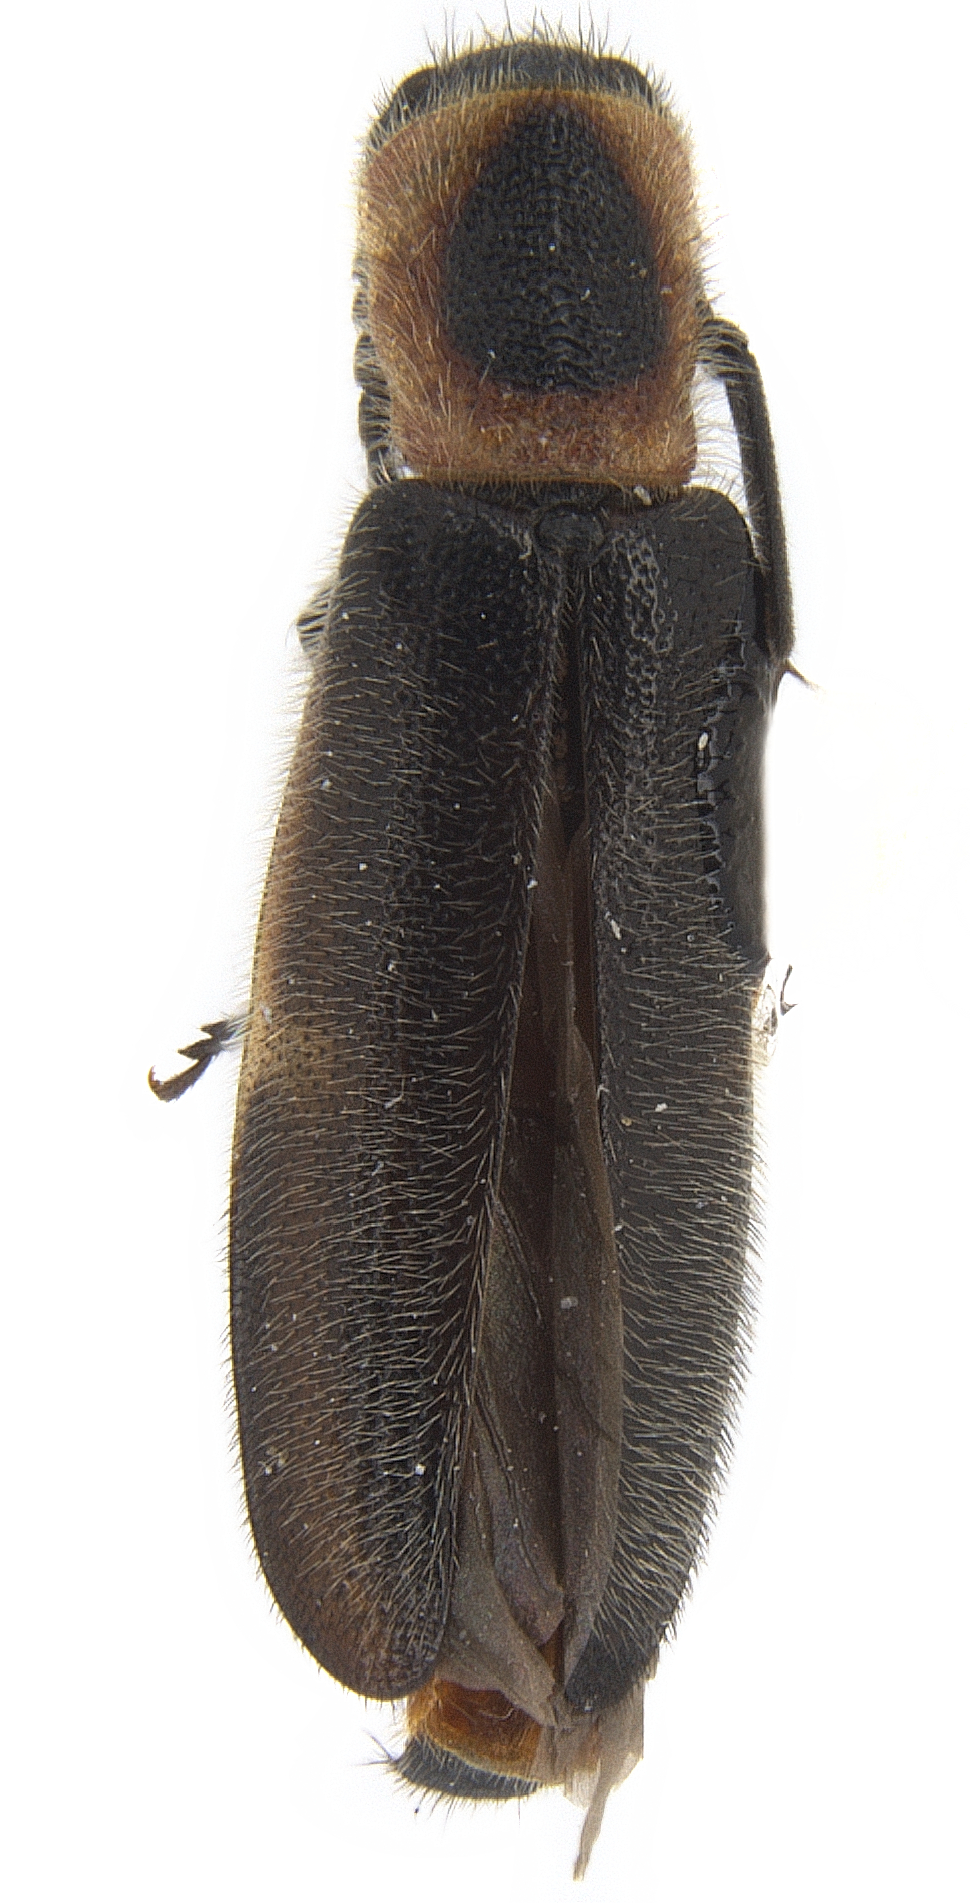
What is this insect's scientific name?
Monophylla terminata
